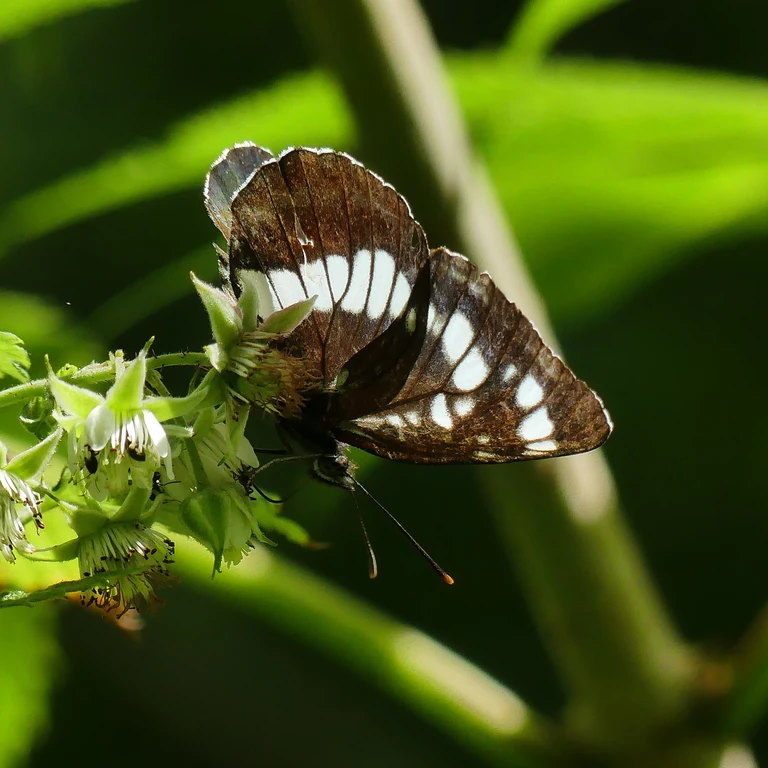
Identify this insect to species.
Neptis rivularis
